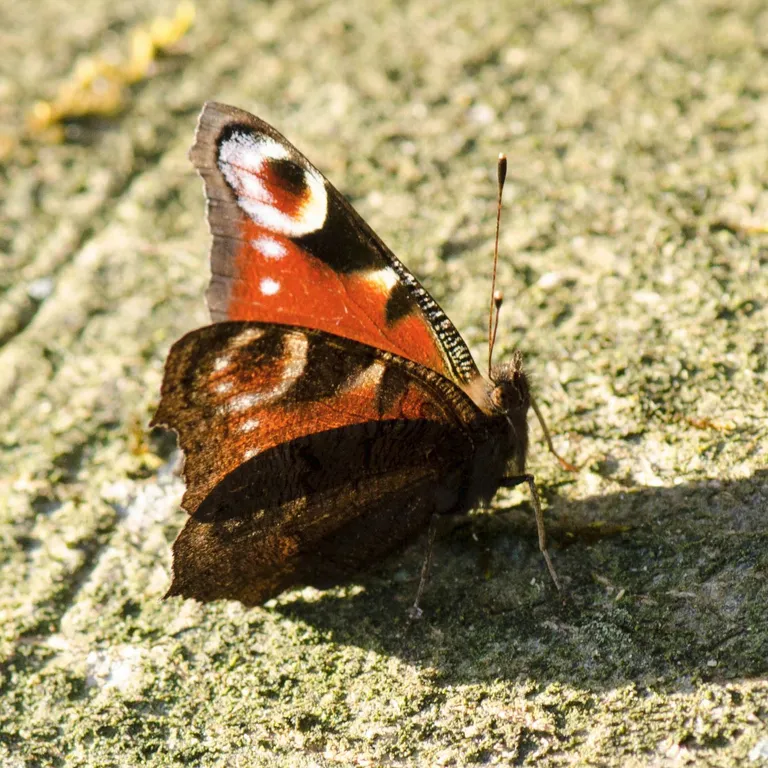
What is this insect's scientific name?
Aglais io
